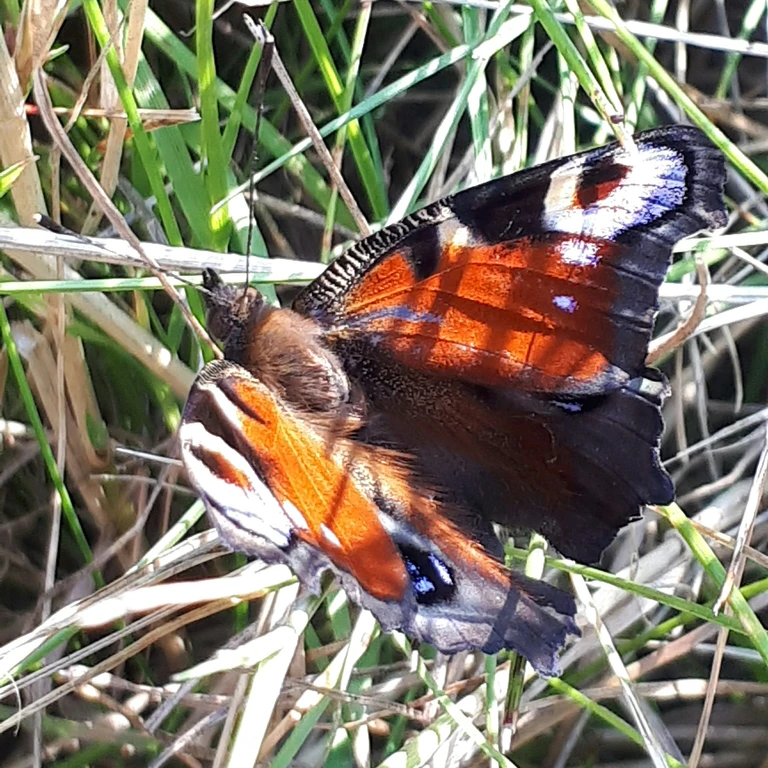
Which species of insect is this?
Aglais io
